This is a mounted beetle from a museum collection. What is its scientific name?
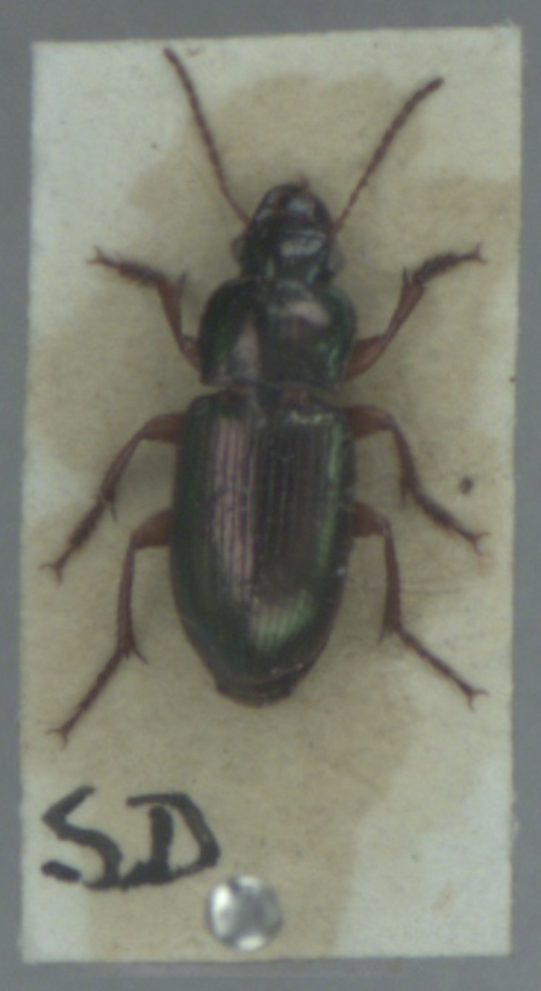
Harpalus affinis
